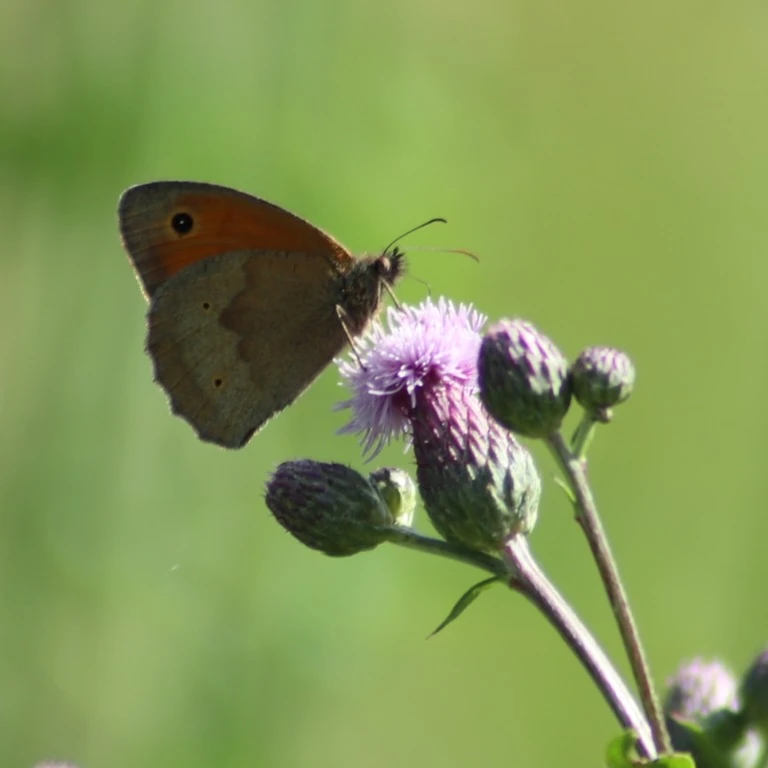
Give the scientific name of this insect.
Maniola jurtina
